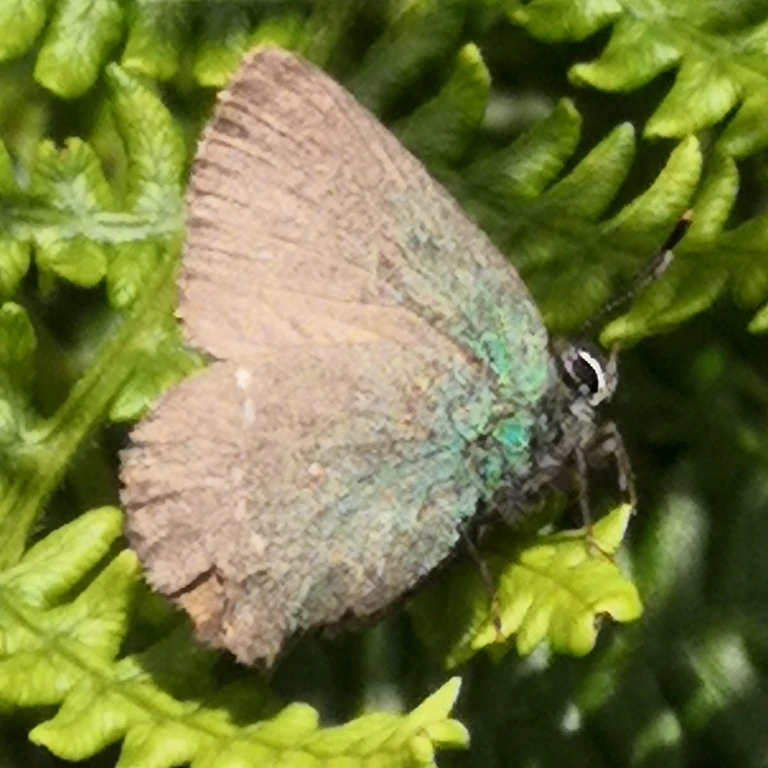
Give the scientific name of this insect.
Callophrys rubi
